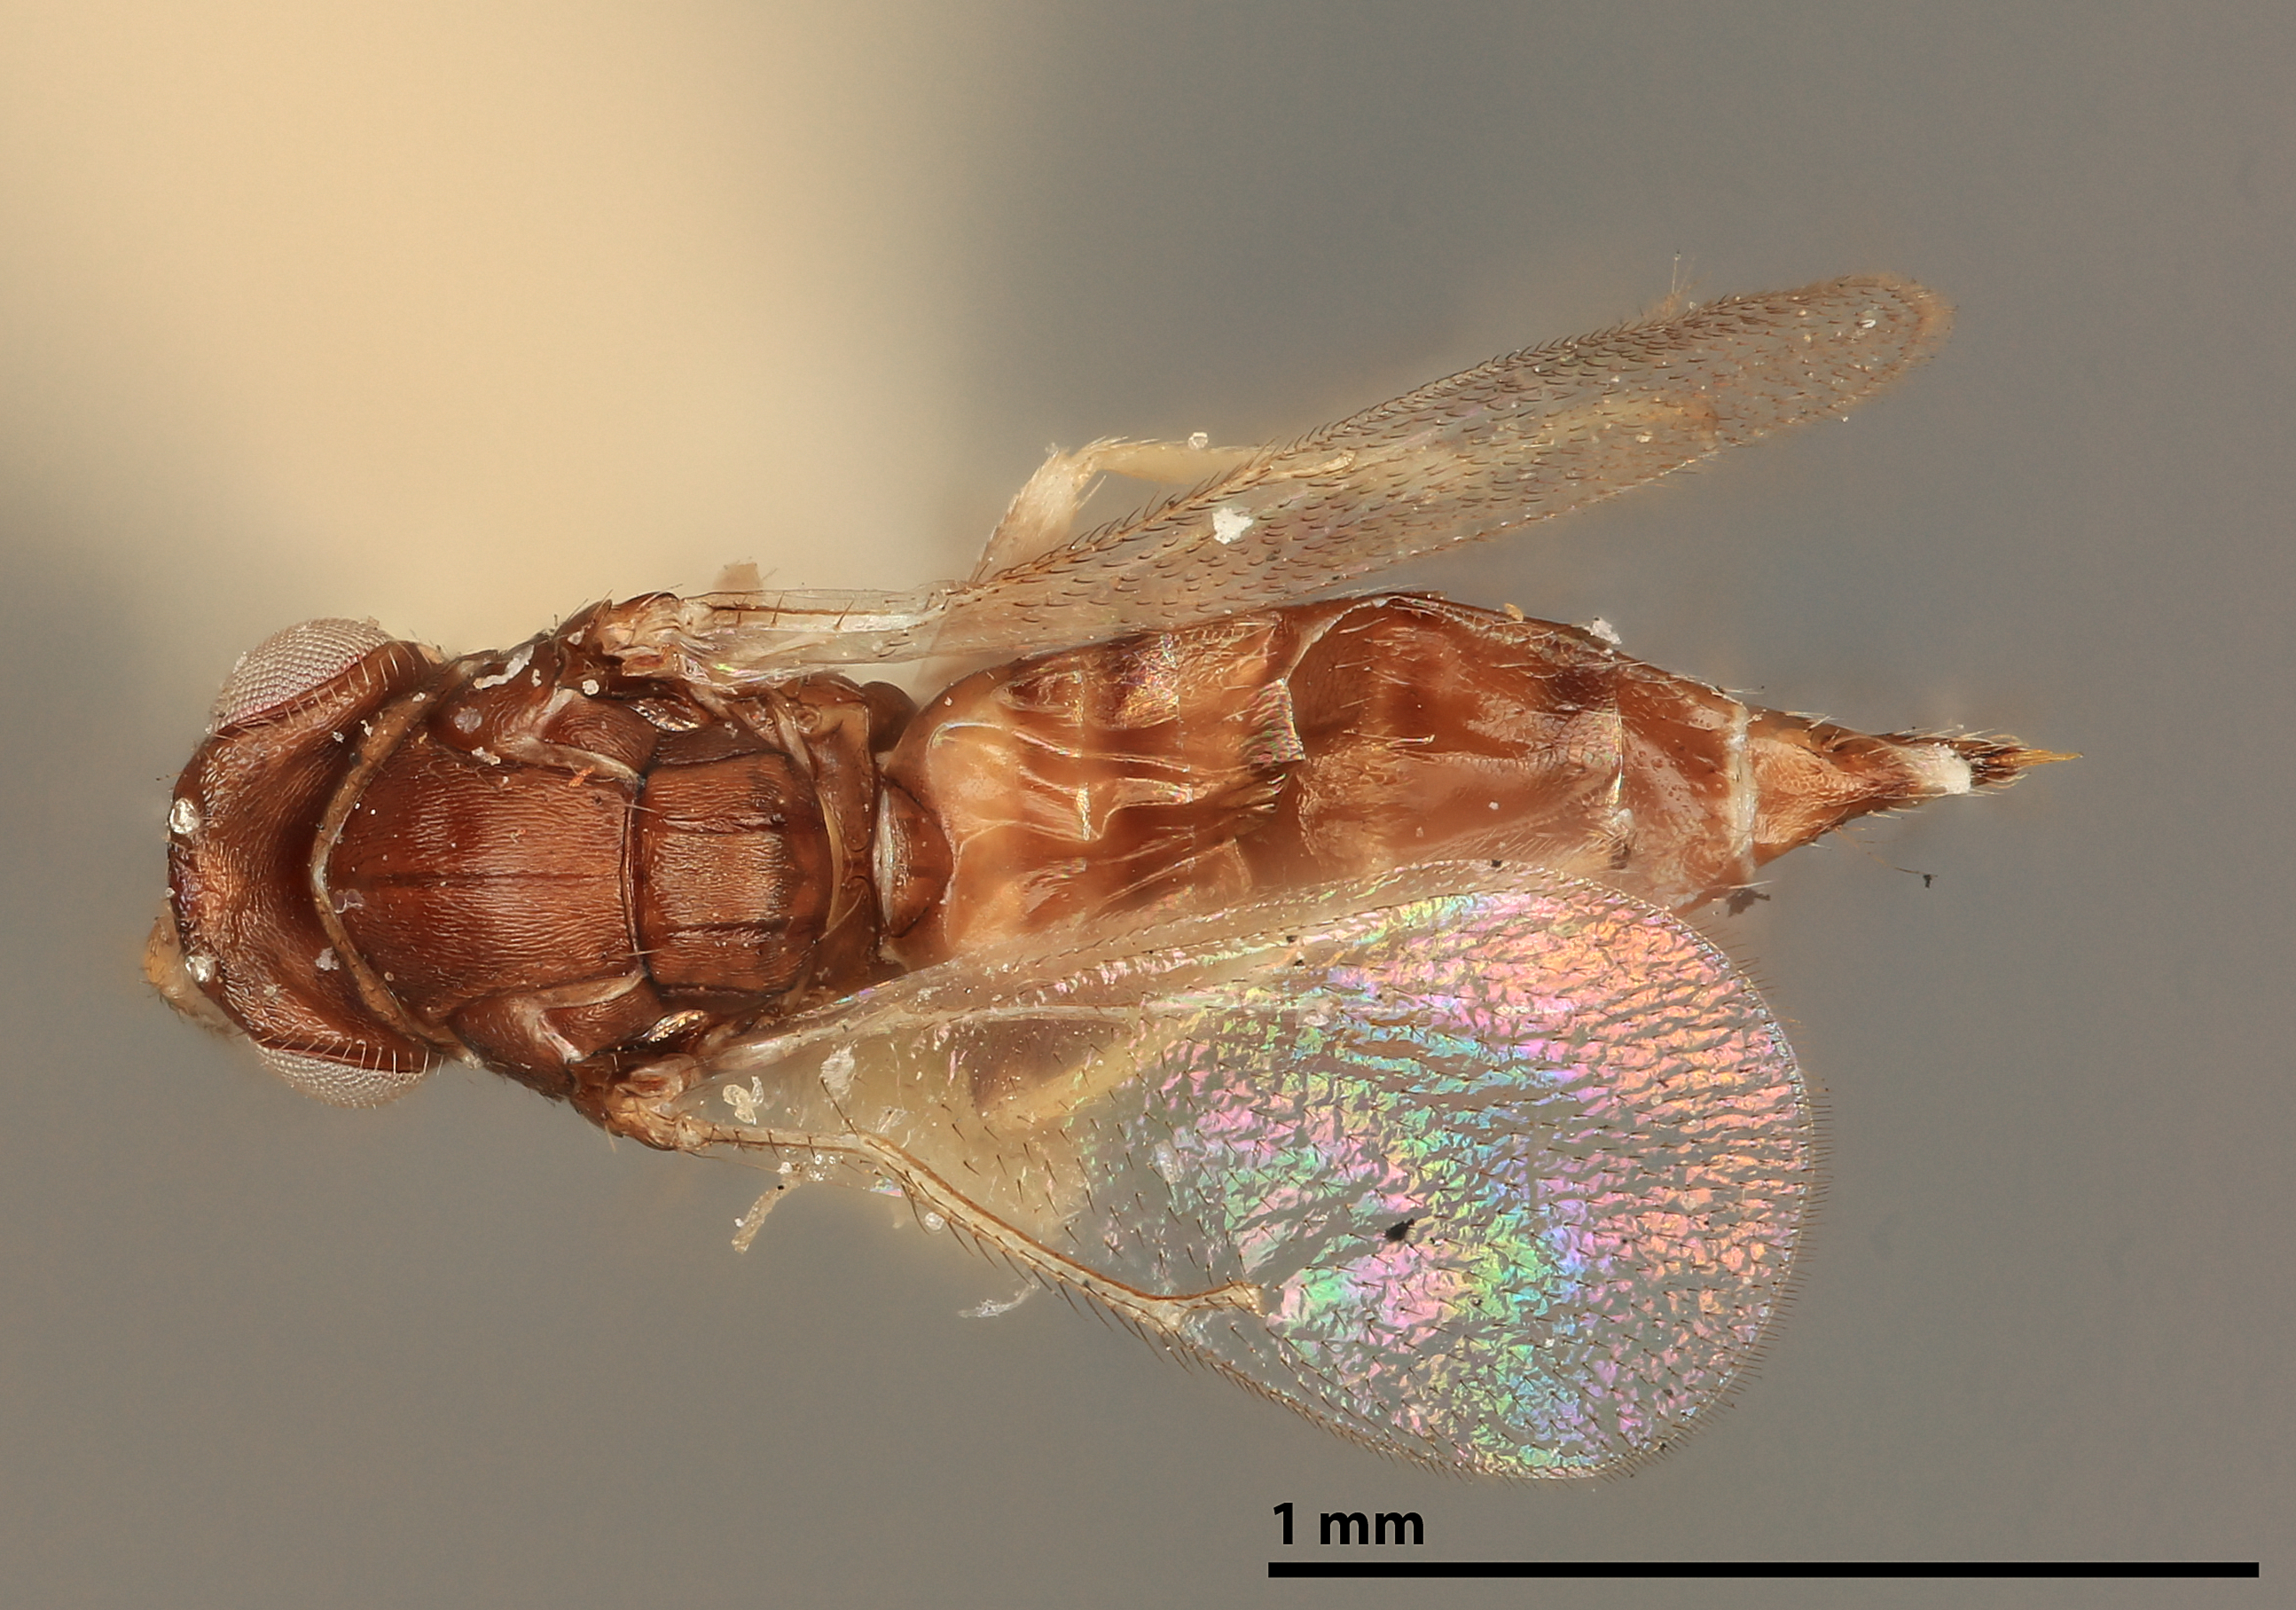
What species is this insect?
Tetrastichus sobrius
